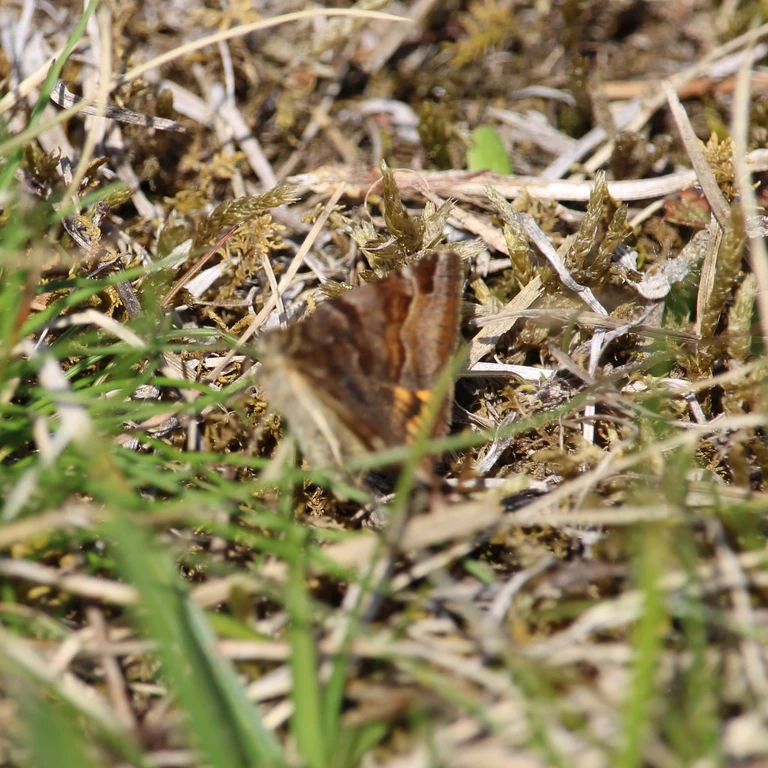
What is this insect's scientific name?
Euclidia glyphica
